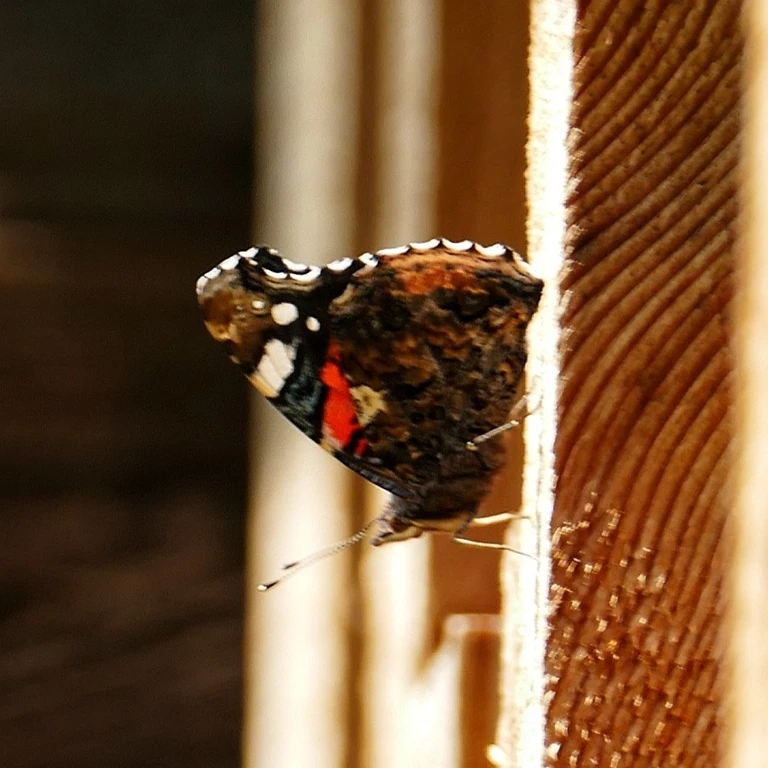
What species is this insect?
Vanessa atalanta
